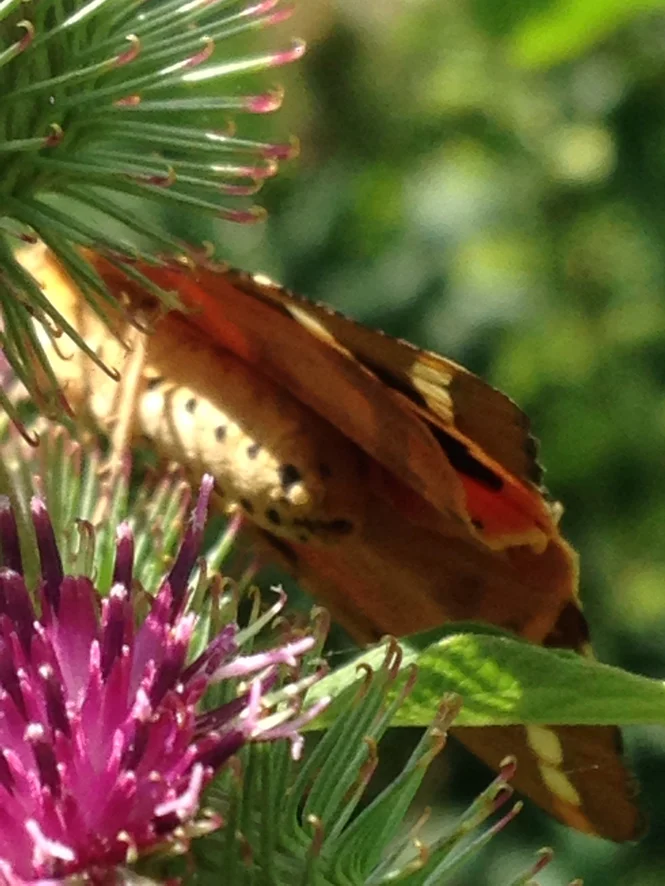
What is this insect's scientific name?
Euplagia quadripunctaria
